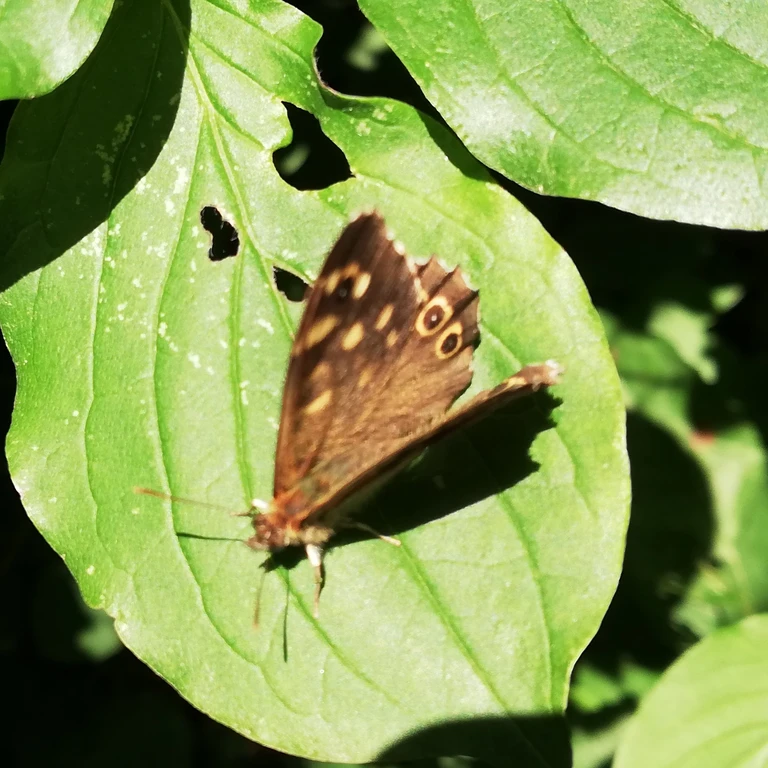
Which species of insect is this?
Pararge aegeria
